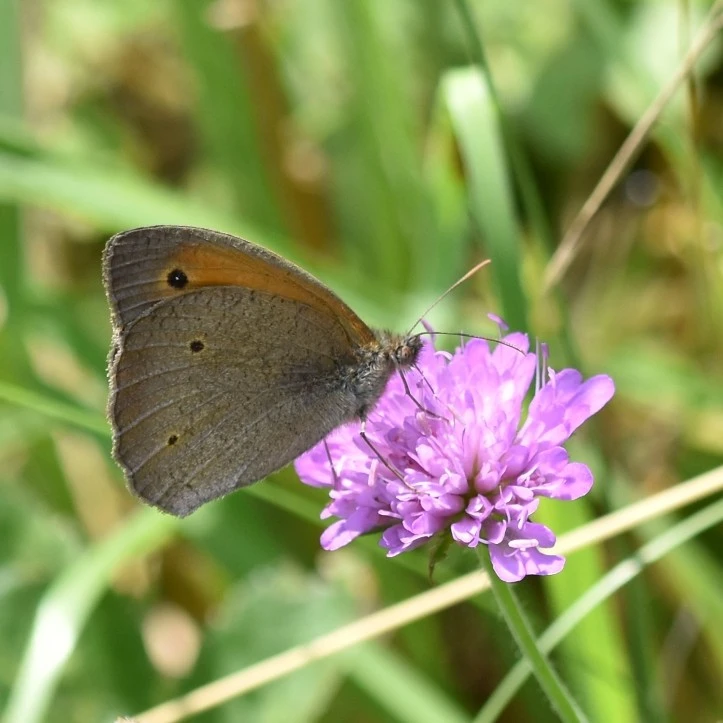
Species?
Maniola jurtina
